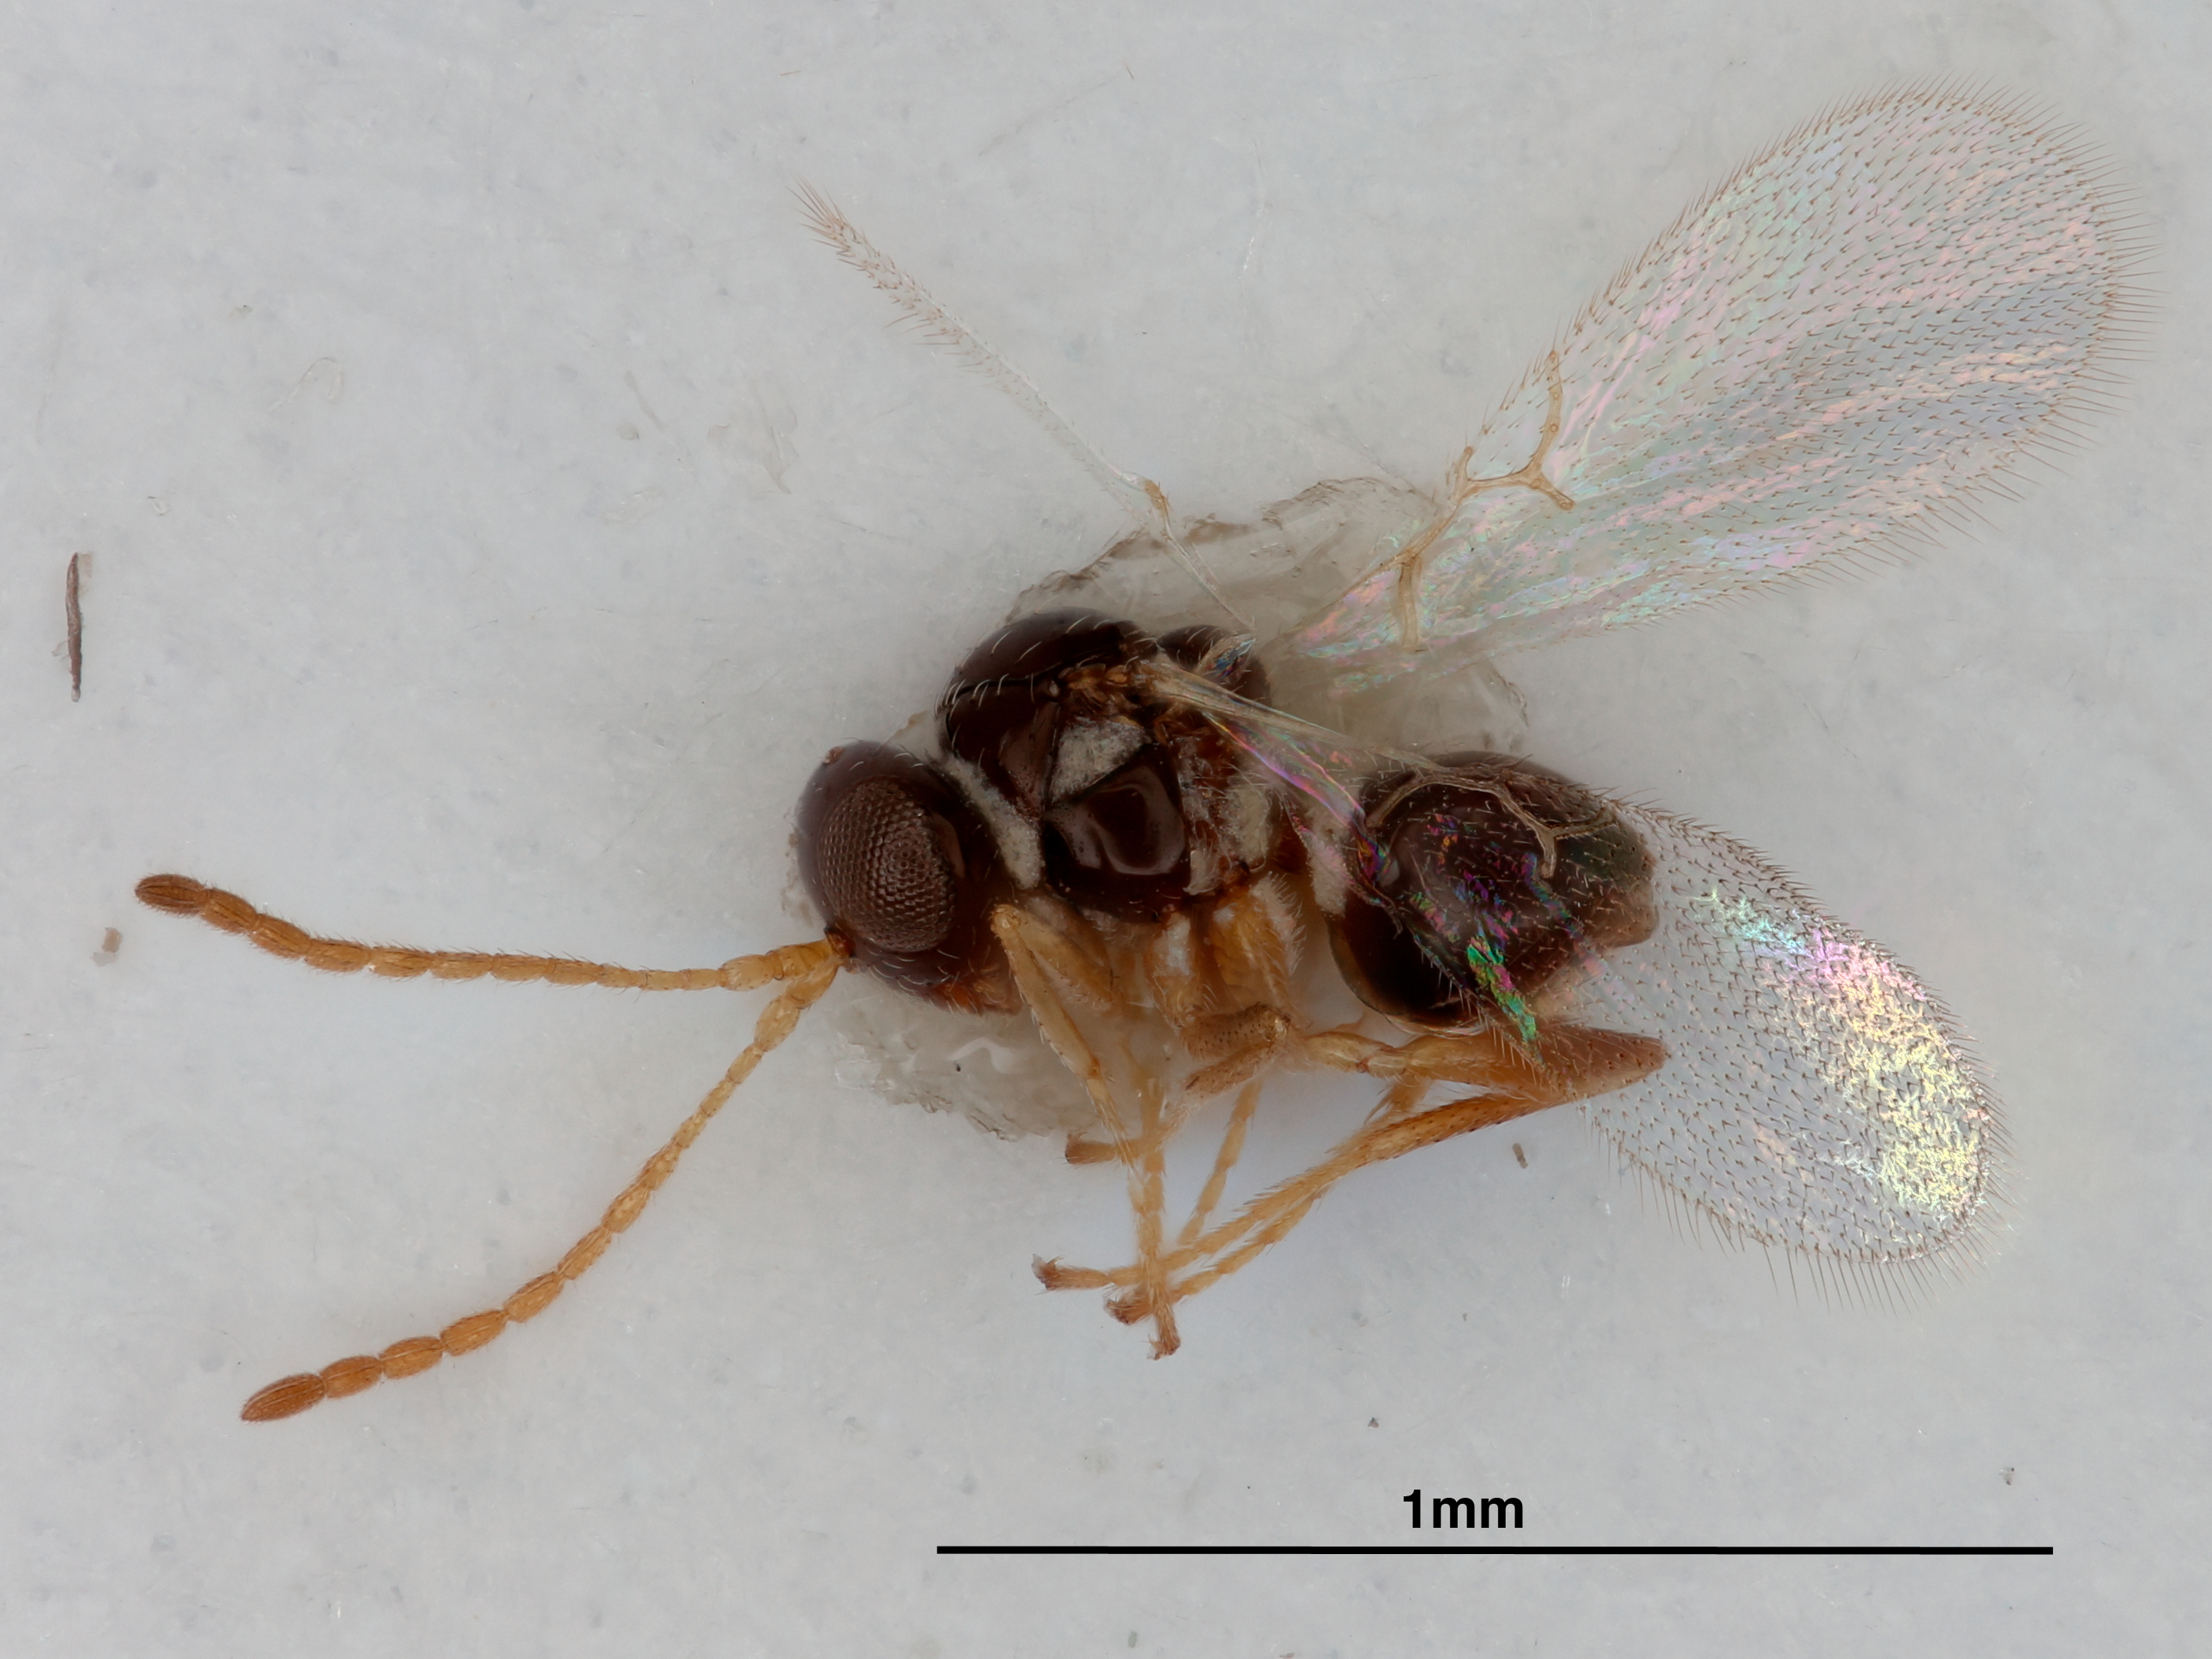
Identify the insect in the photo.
Alloxysta texana
